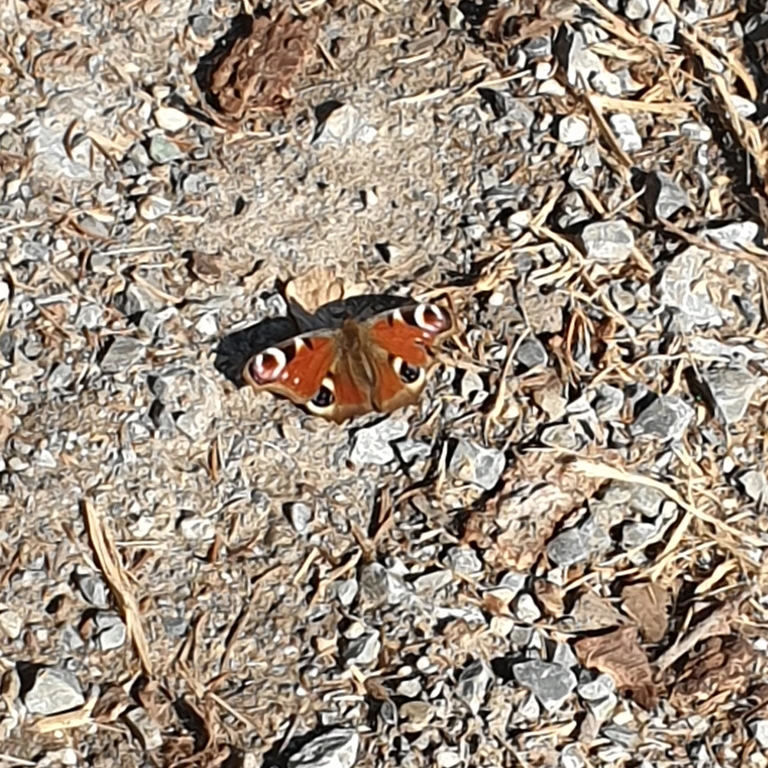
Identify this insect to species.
Aglais io
